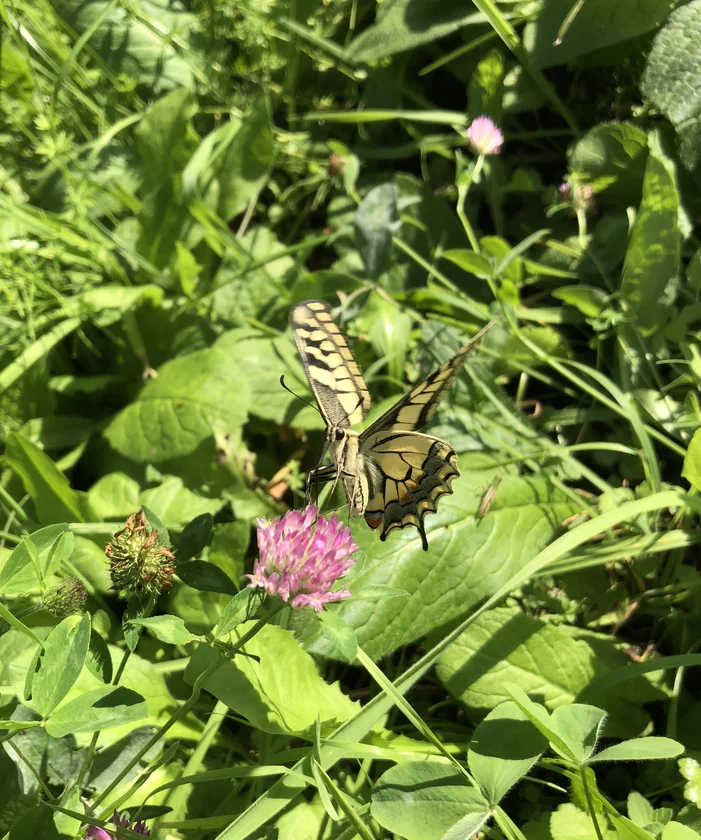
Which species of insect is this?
Papilio machaon
